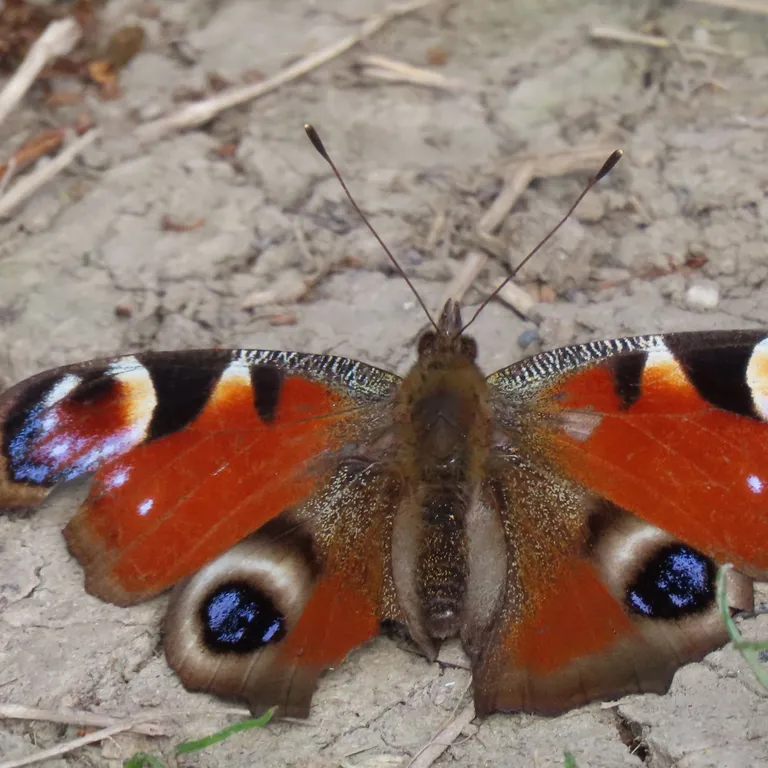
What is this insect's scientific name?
Aglais io
